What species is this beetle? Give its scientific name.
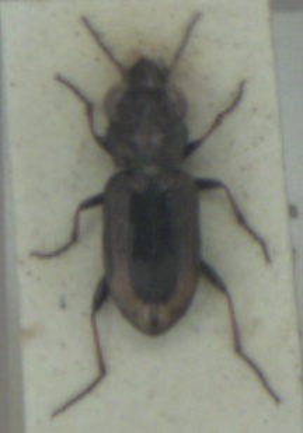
Notiophilus biguttatus
